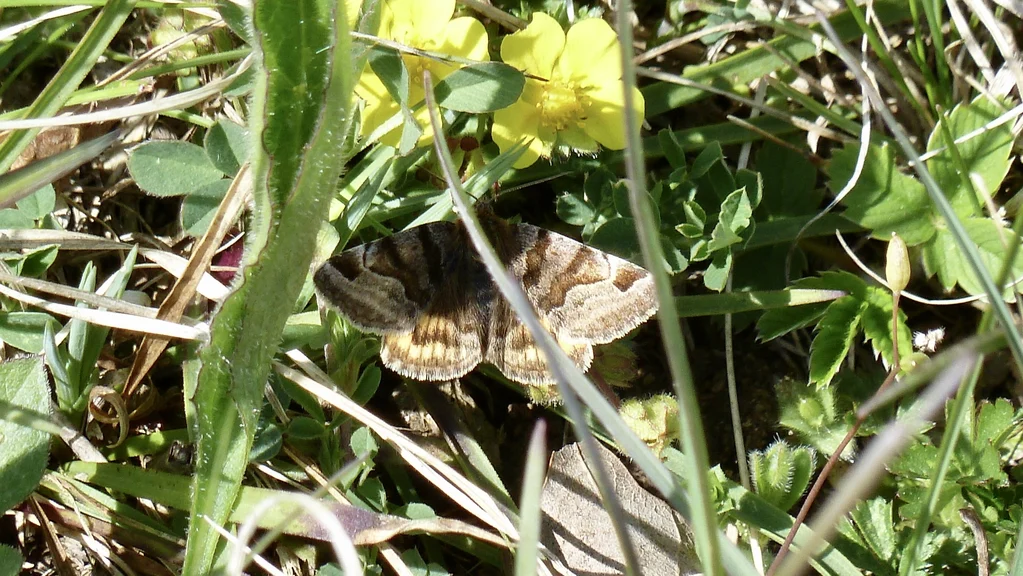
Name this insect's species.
Euclidia glyphica
